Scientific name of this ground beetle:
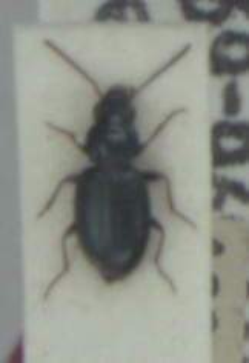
Bembidion schueppelii
